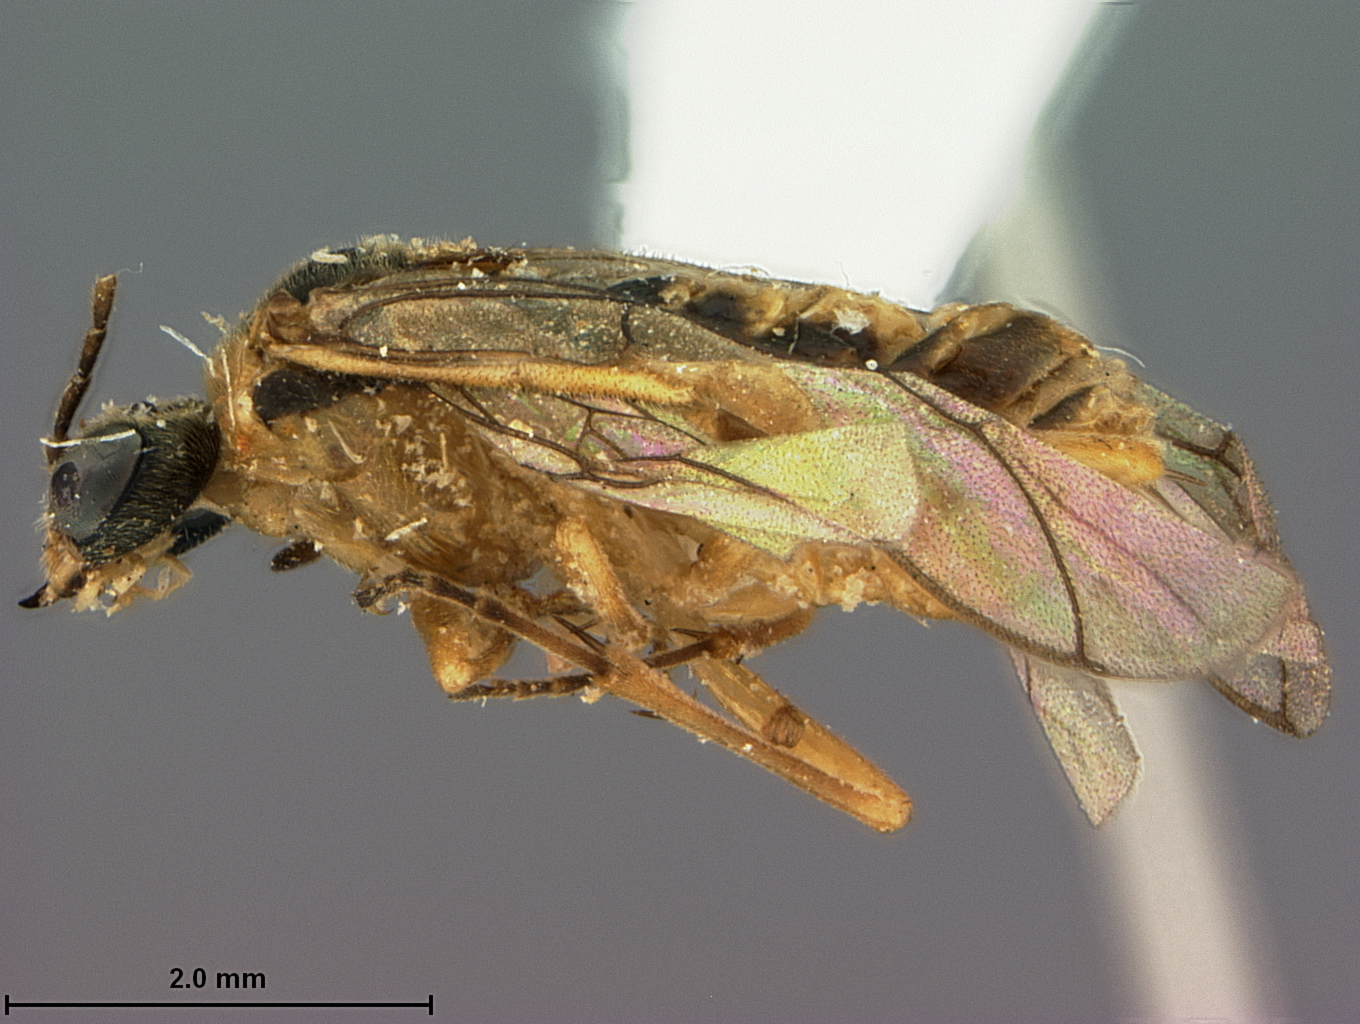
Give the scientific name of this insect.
Acordulecera ducra
